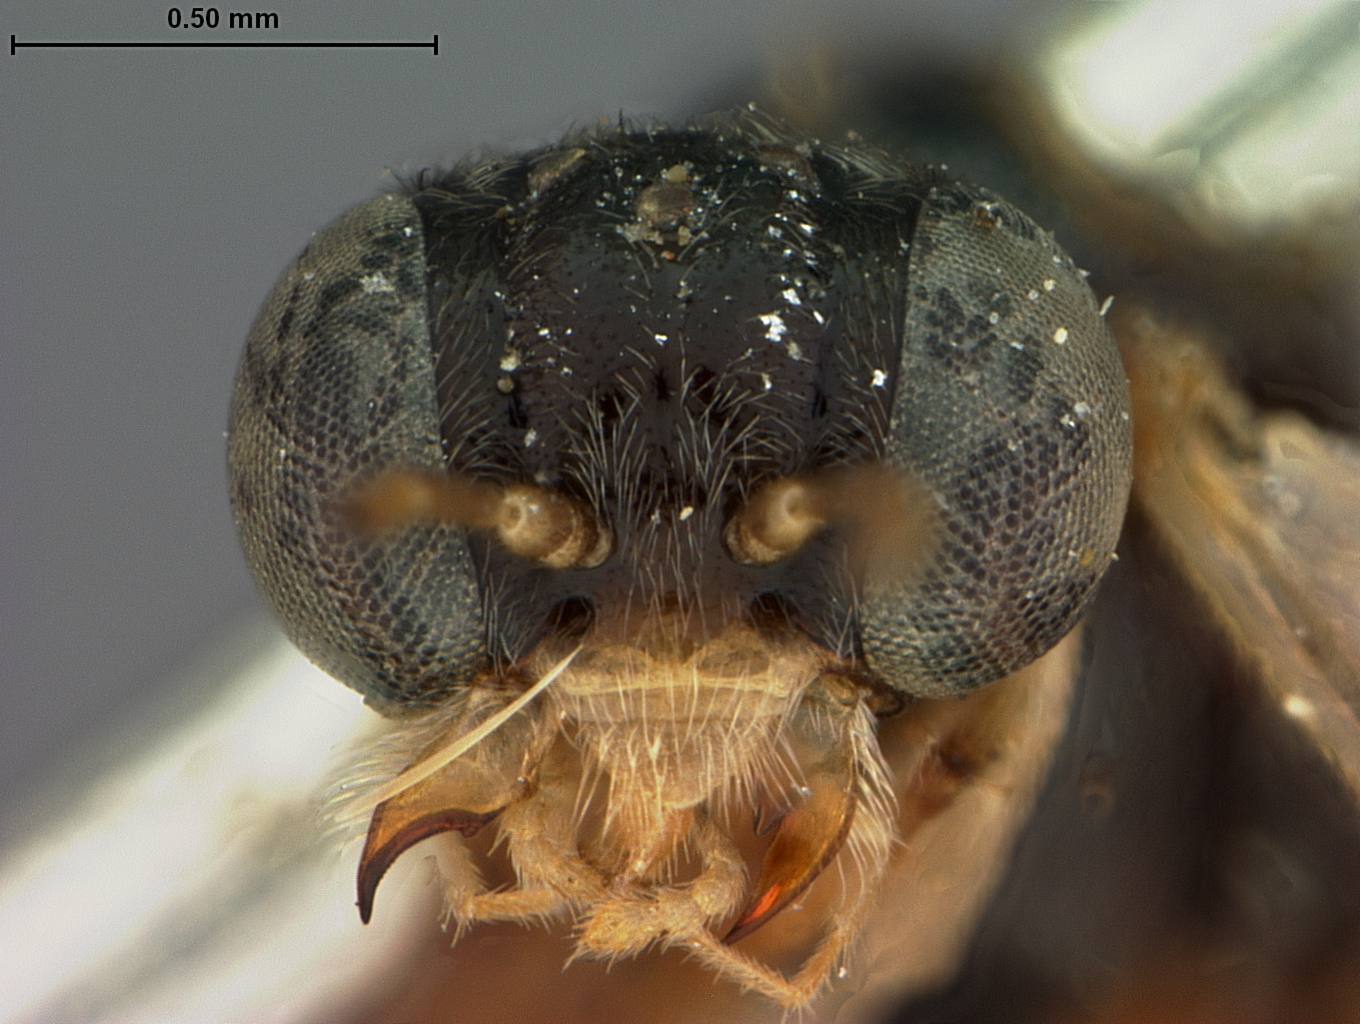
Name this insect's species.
Acordulecera parva
